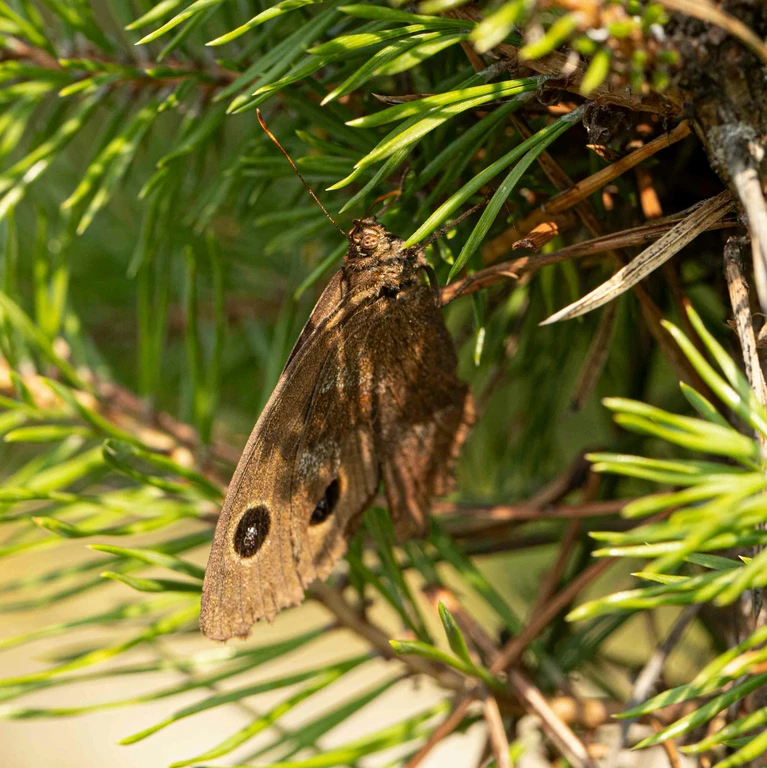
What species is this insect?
Minois dryas
